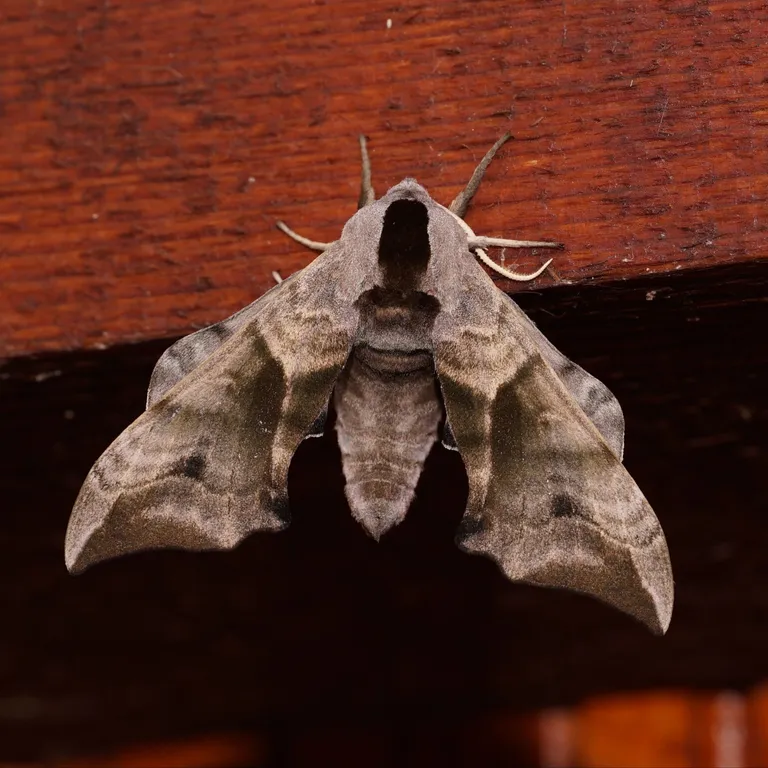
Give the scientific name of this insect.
Smerinthus ocellata
